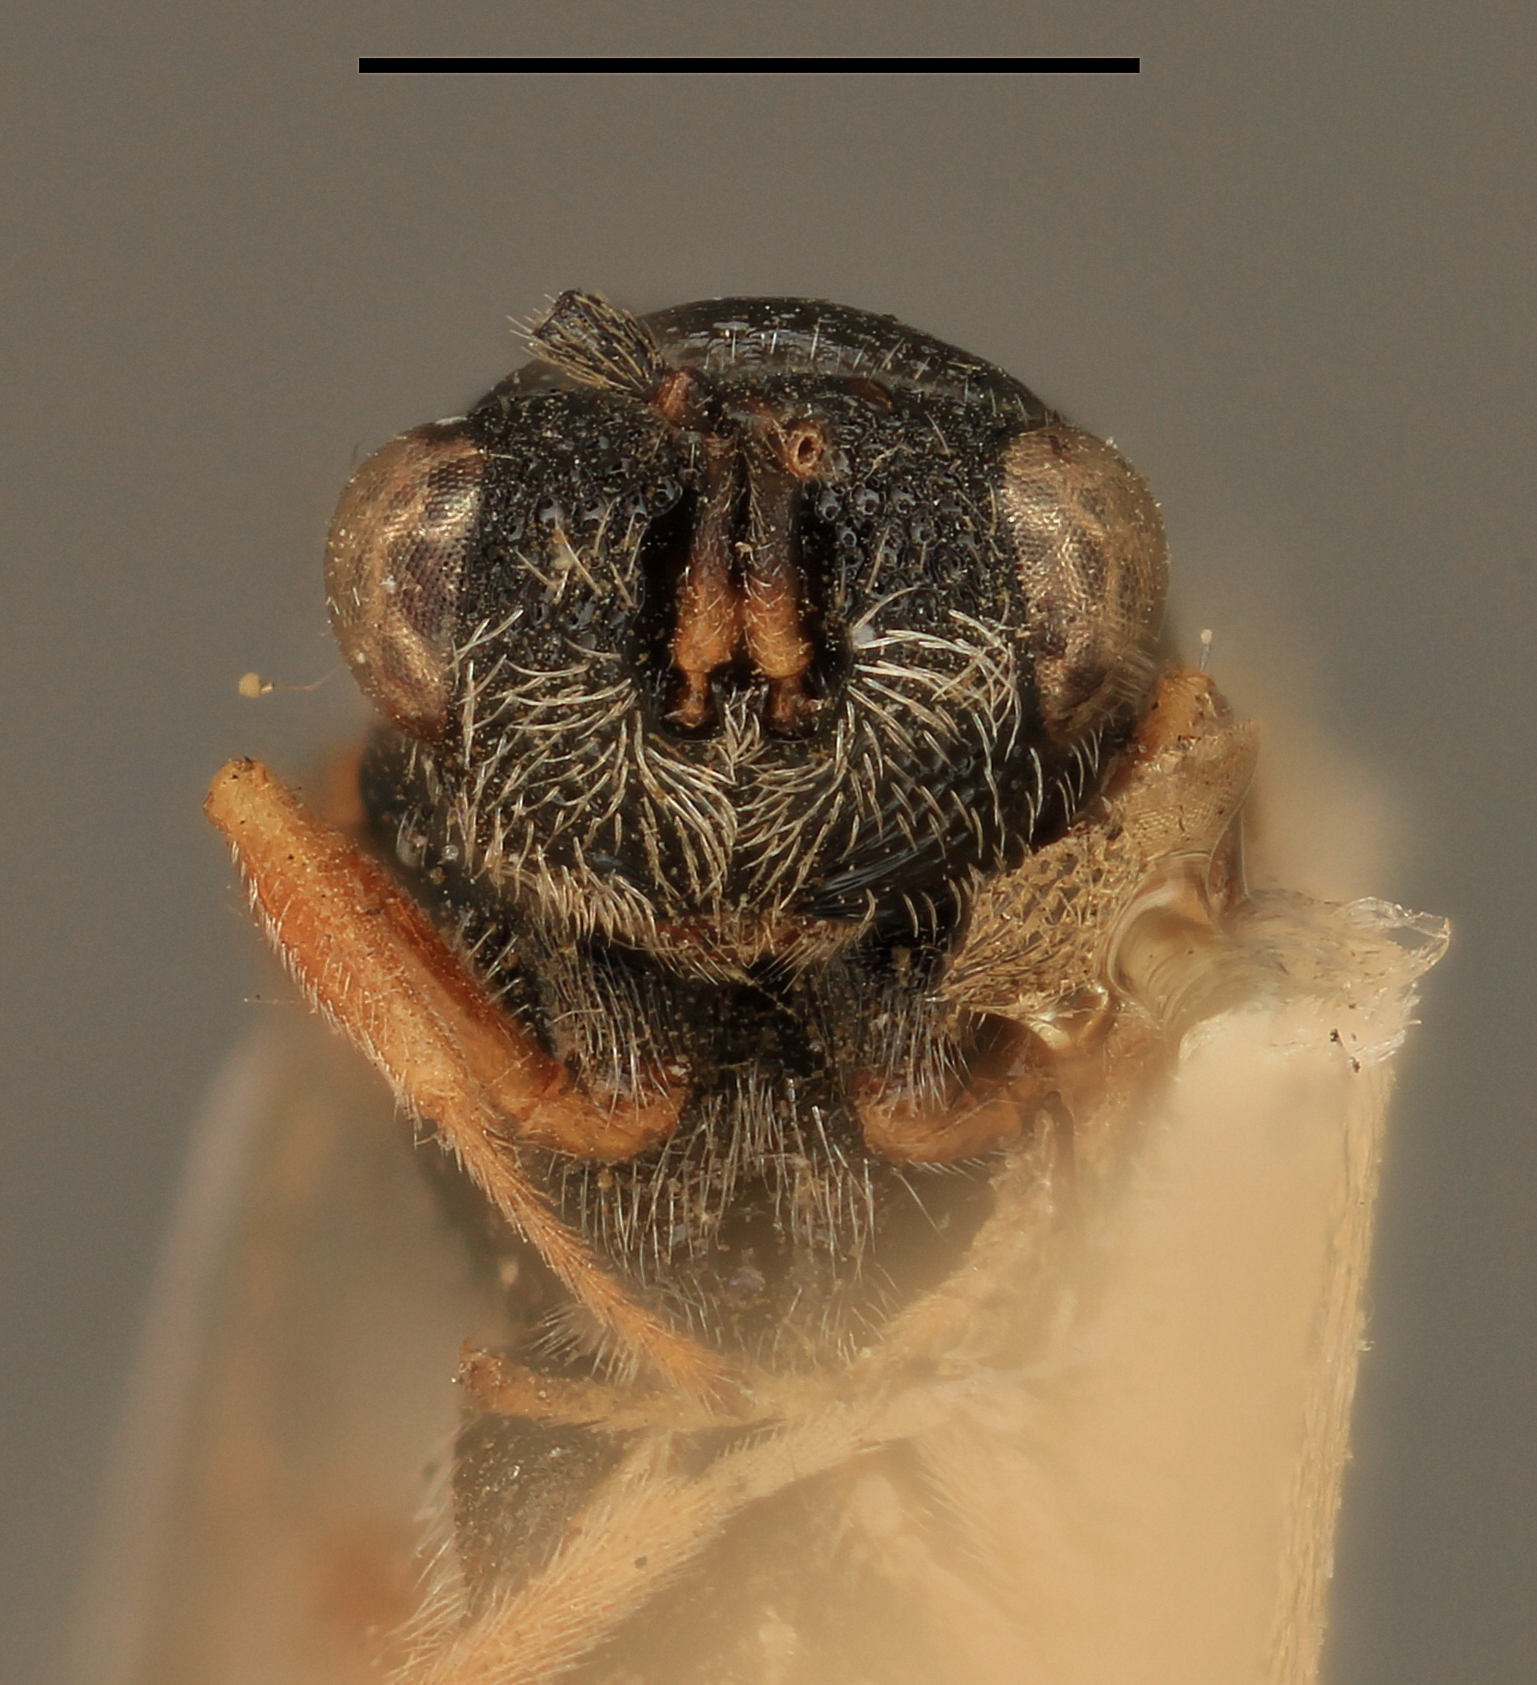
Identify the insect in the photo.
Eurytoma venula
